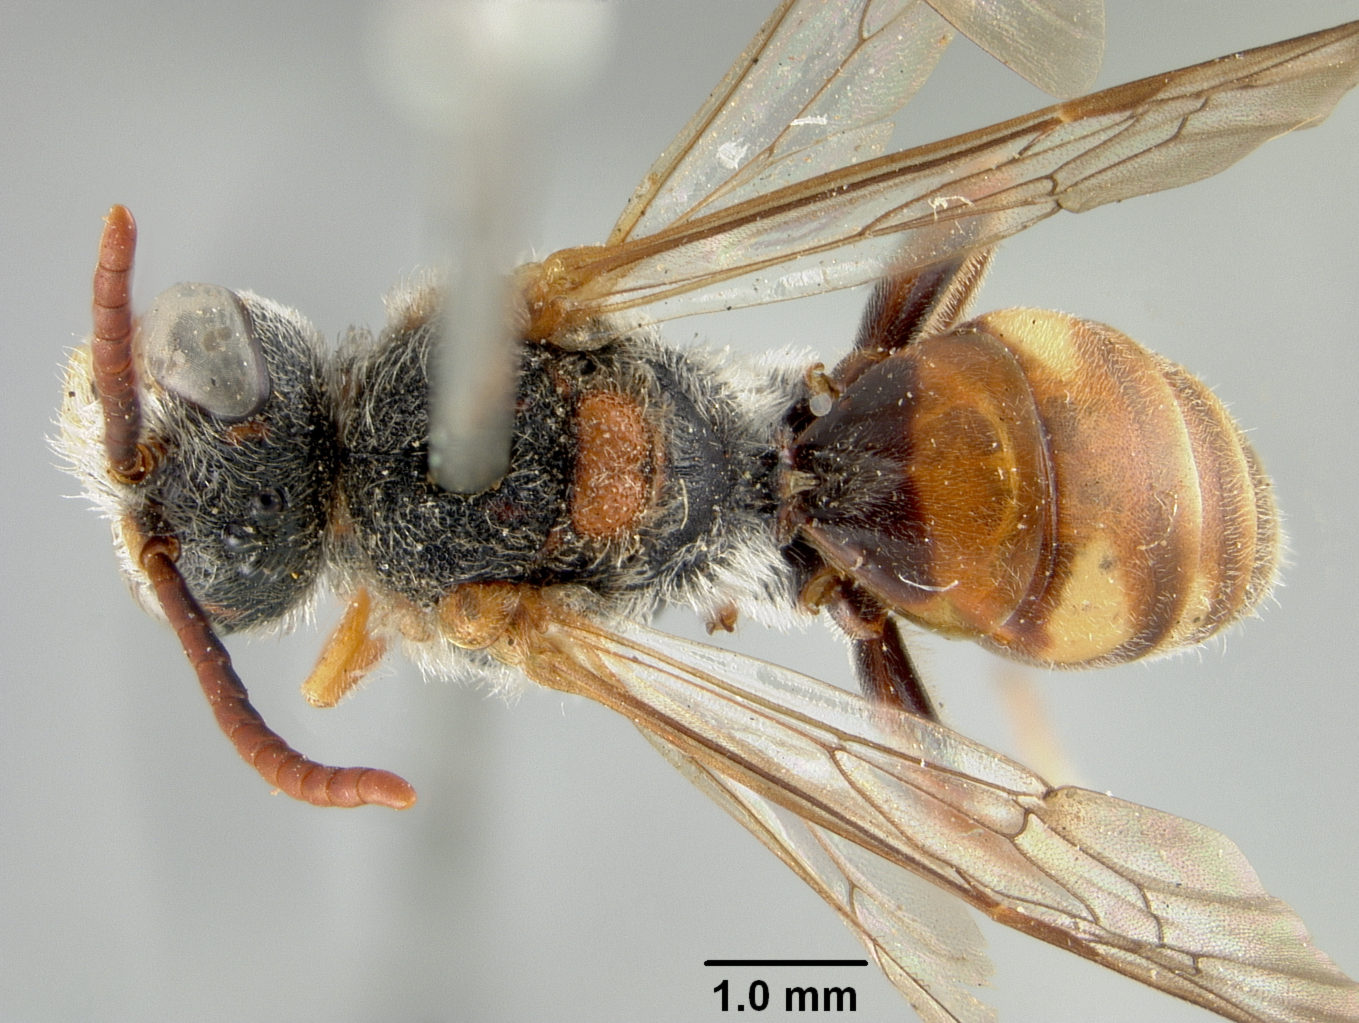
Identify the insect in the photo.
Nomada subaccepta
